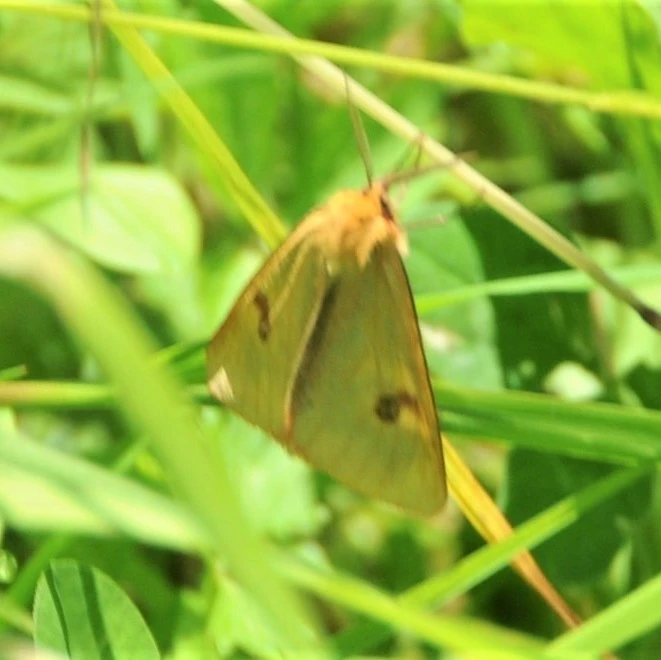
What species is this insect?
Diacrisia sannio
